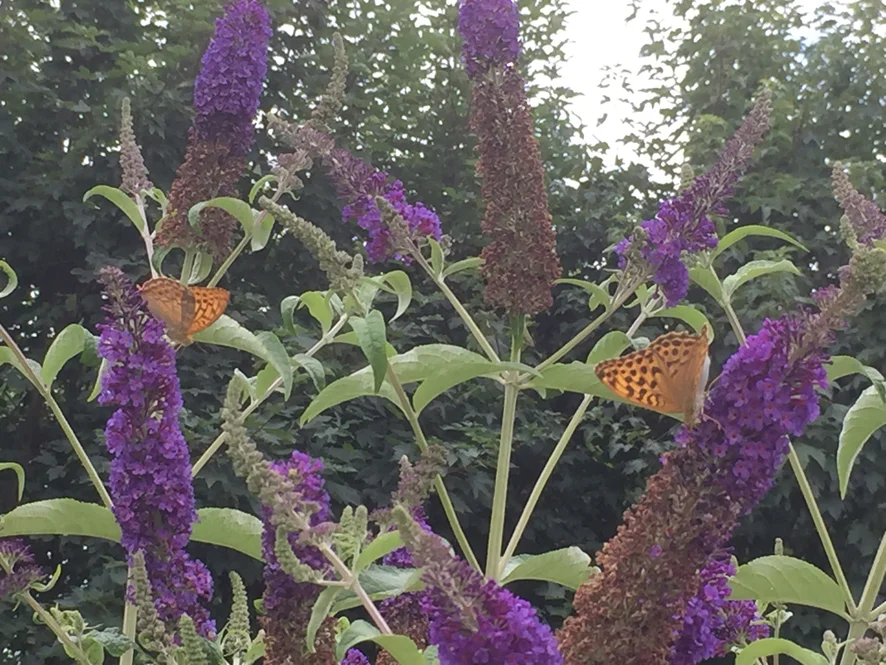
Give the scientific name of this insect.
Argynnis paphia
